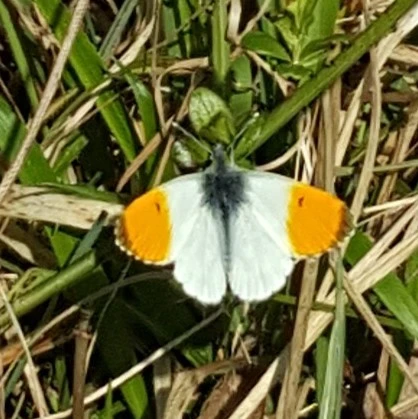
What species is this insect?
Anthocharis cardamines
